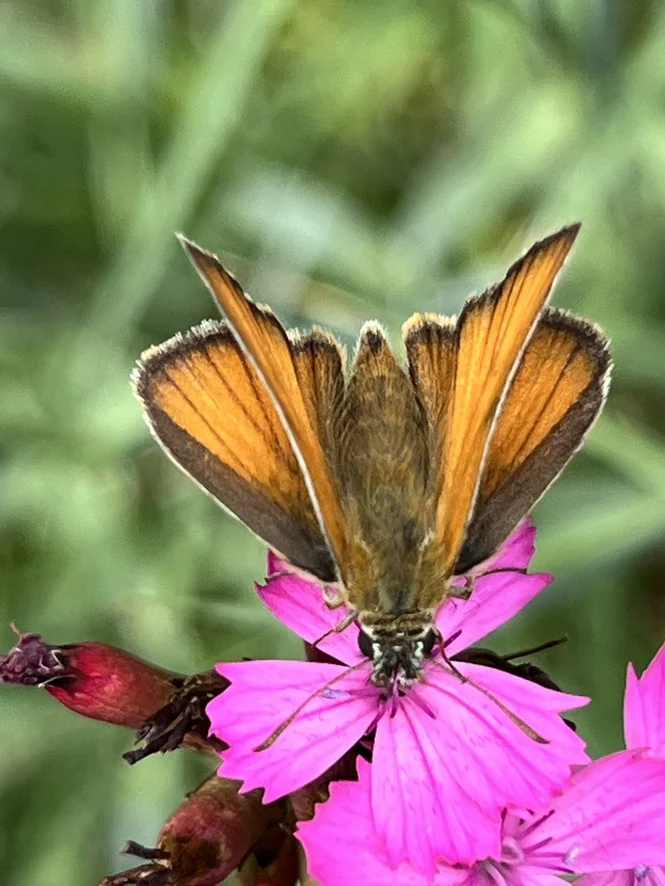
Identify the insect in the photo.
Thymelicus sylvestris
